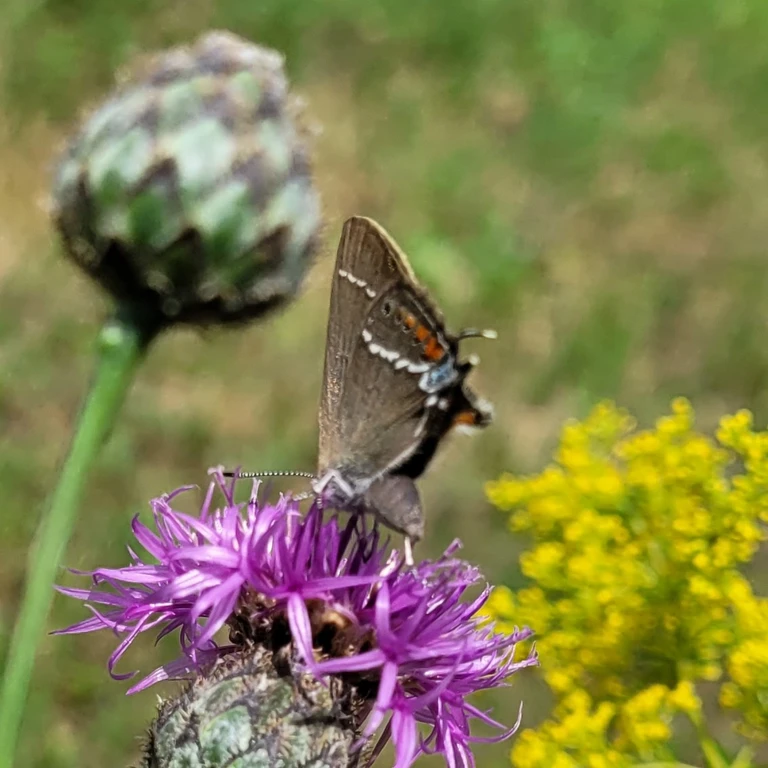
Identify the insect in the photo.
Satyrium spini (also Tuttiola spini)
